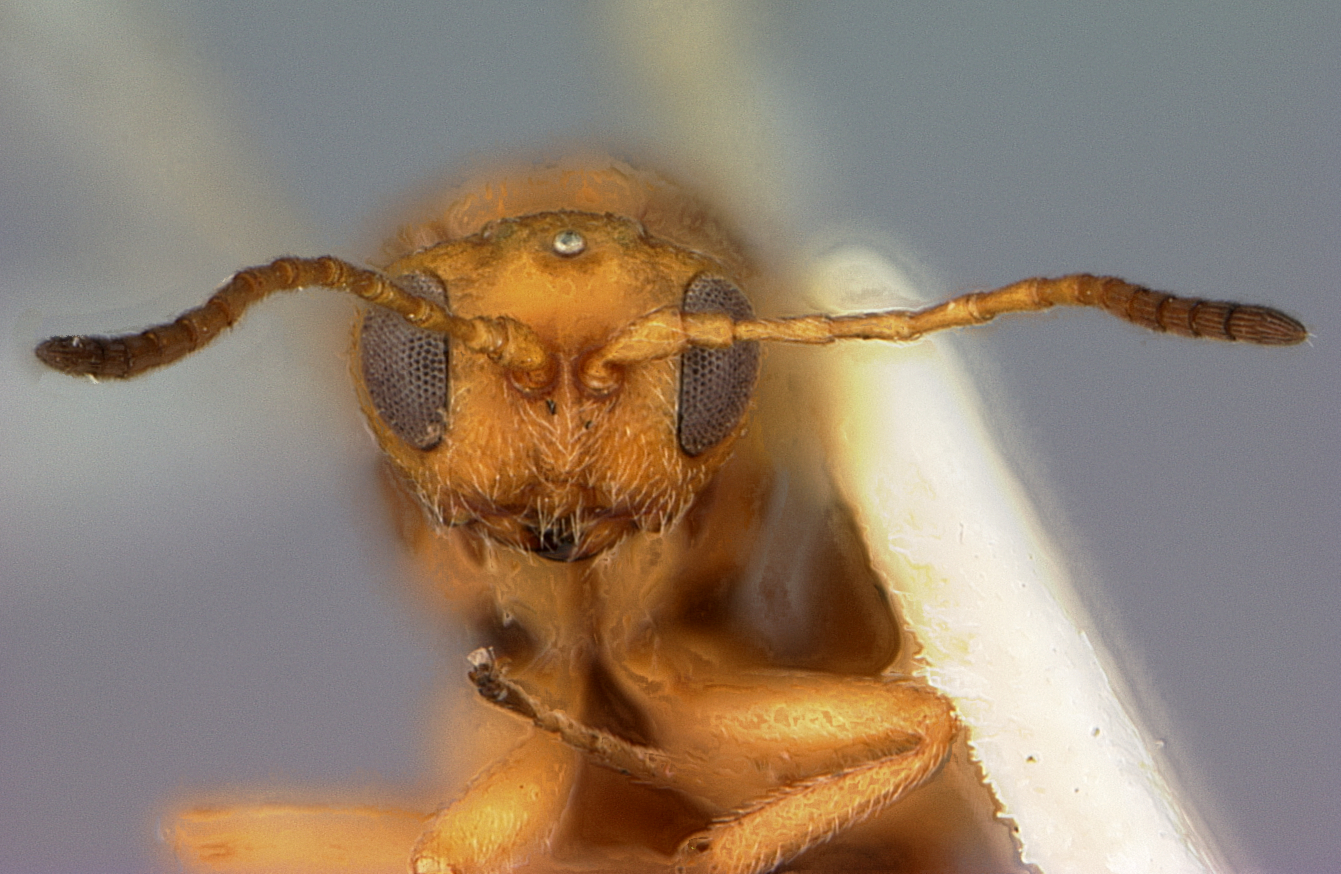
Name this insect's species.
Andricus chico
